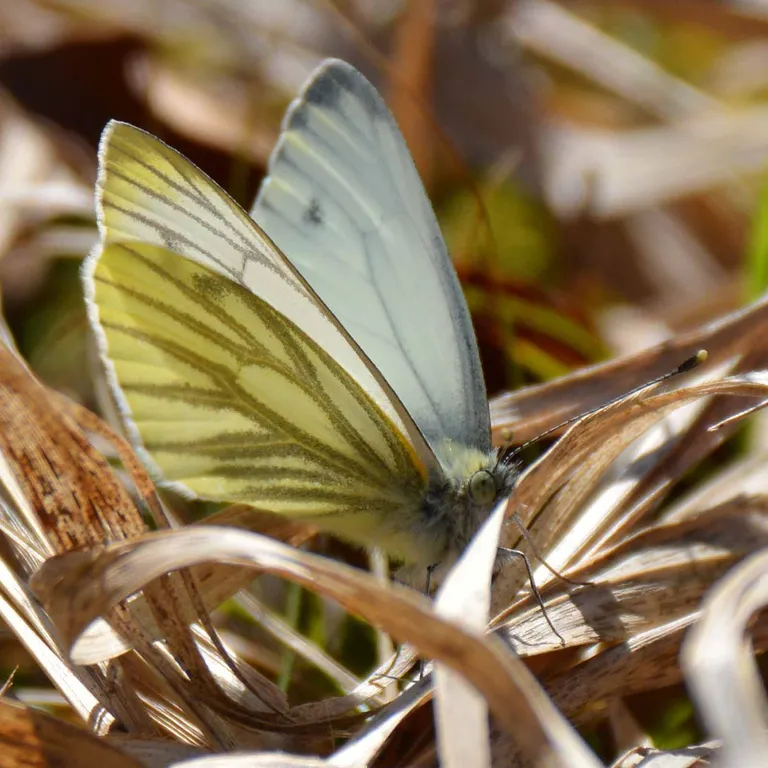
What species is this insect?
Pieris napi
